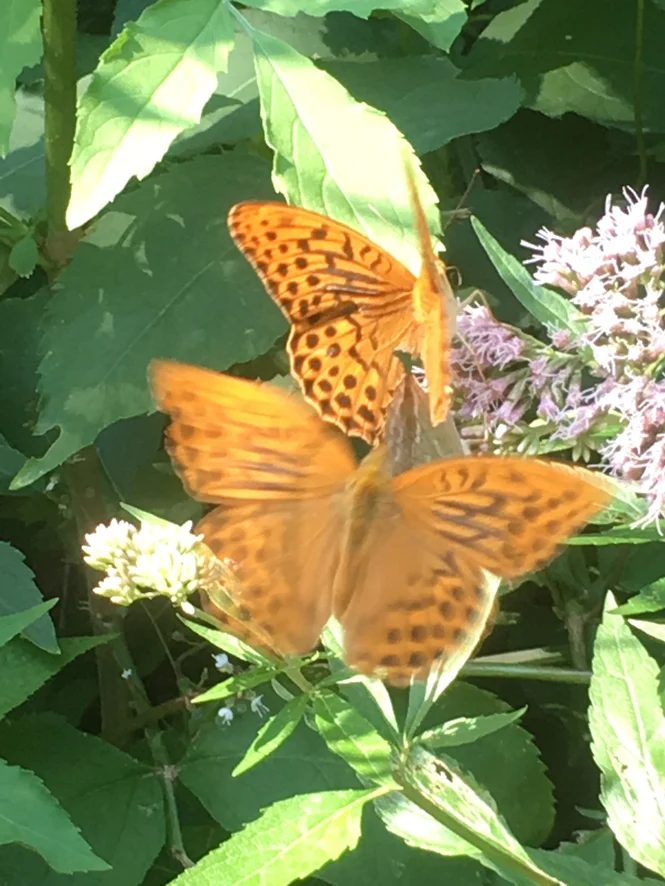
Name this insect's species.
Argynnis paphia
